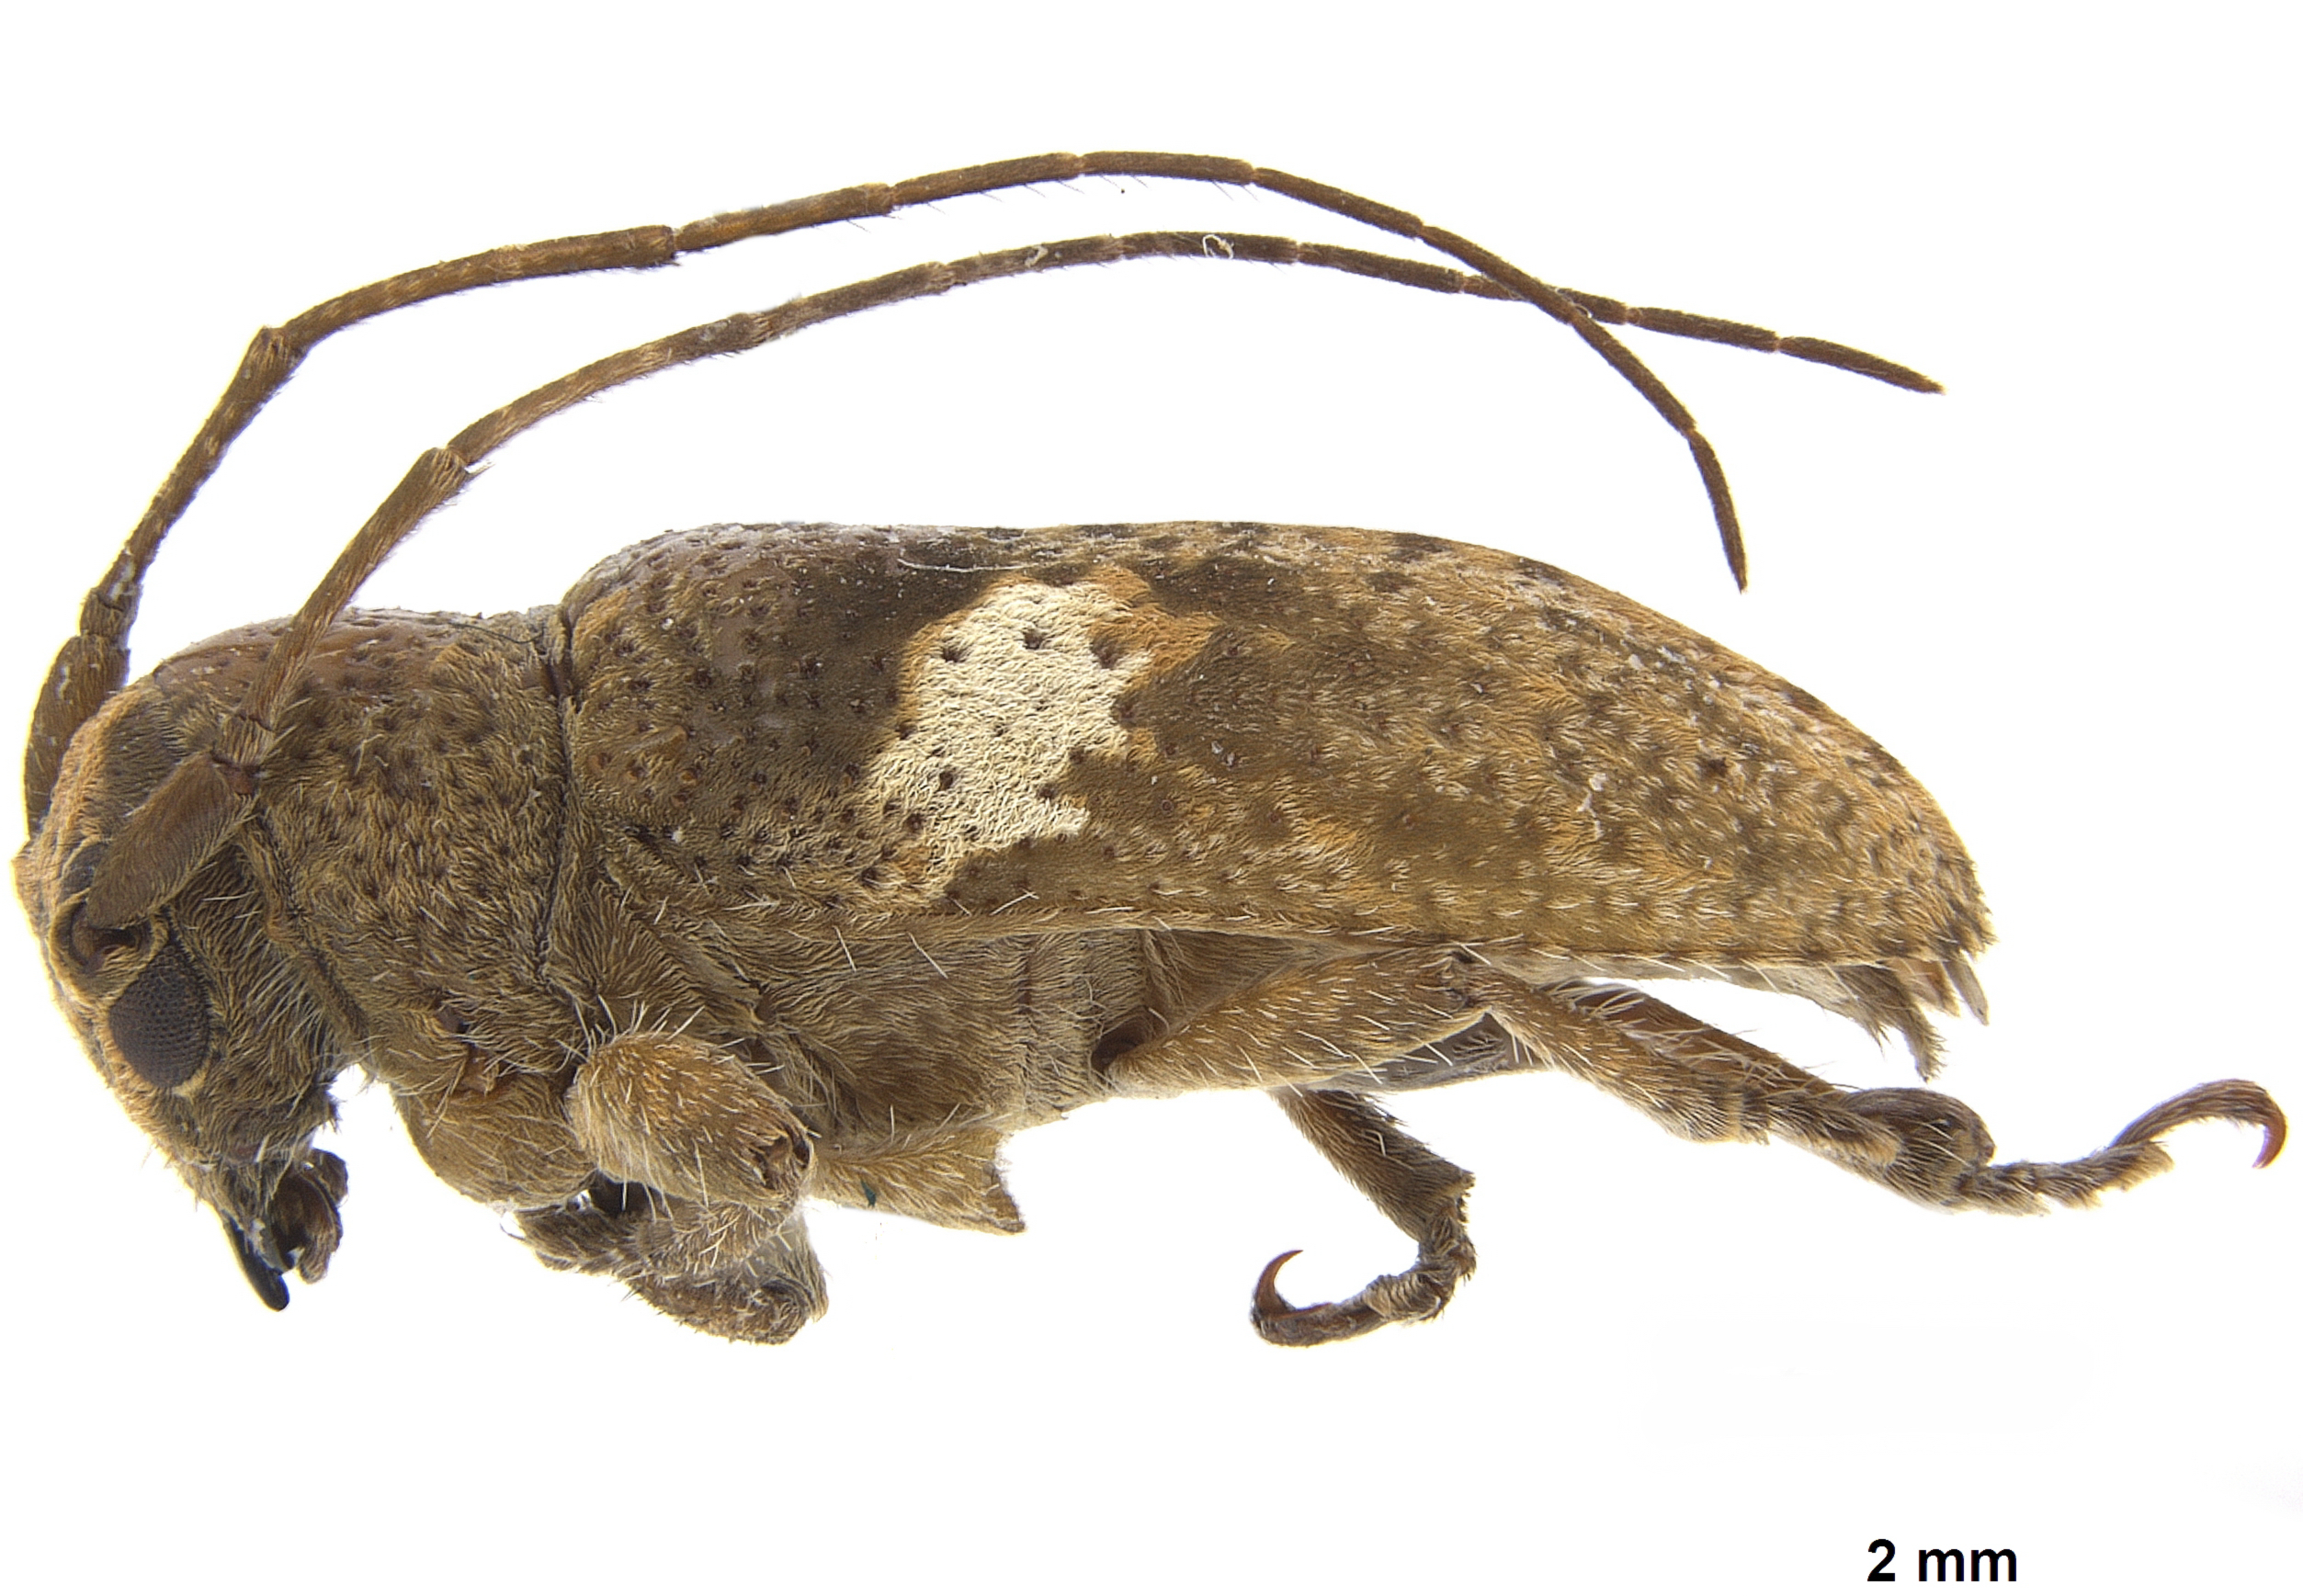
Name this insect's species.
Prosoplus albofasciatus
